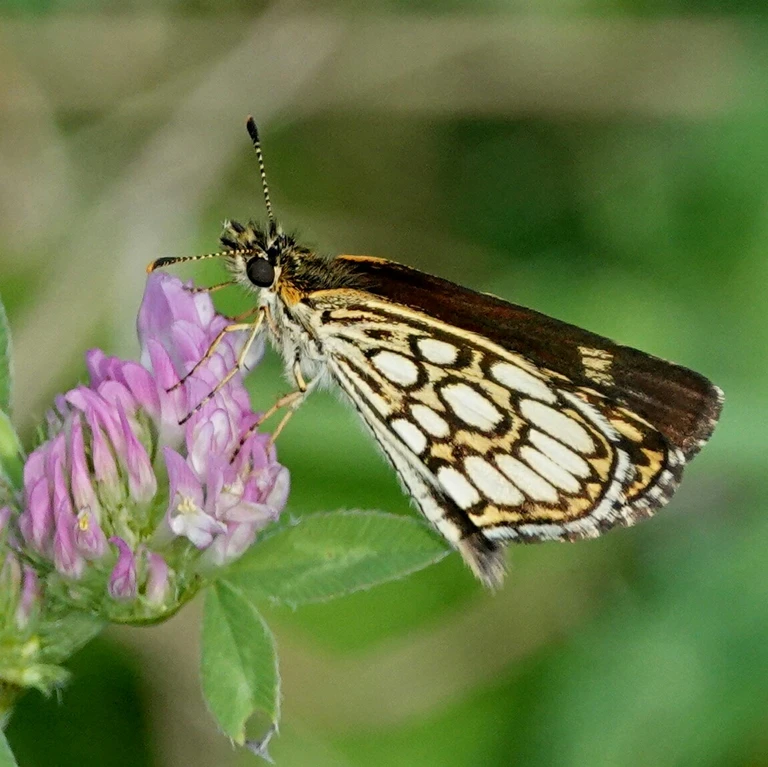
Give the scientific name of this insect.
Heteropterus morpheus
